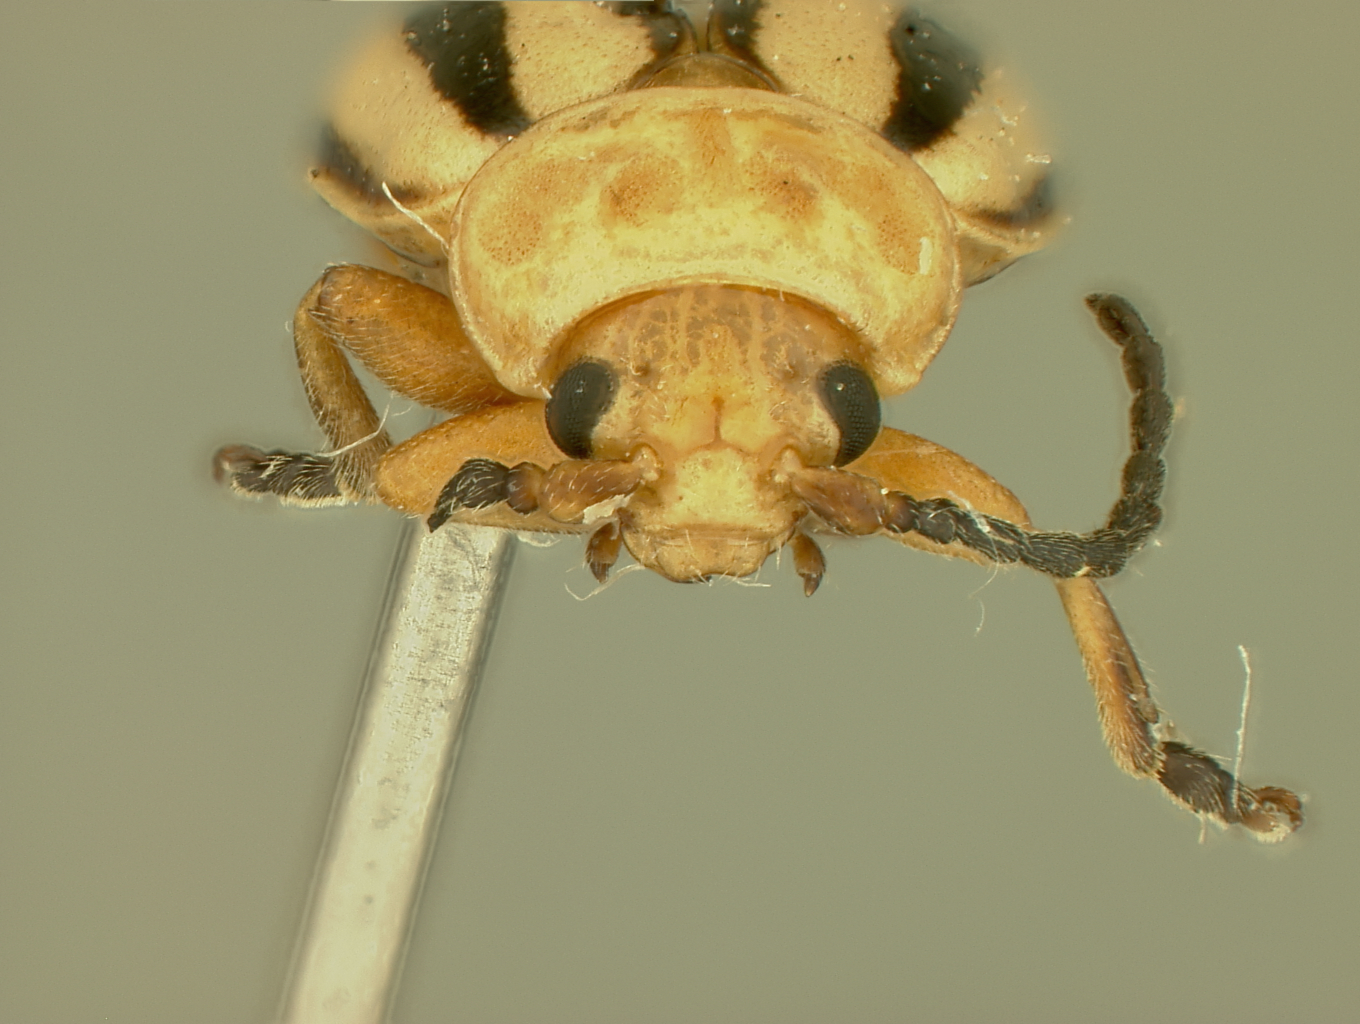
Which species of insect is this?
Disonycha balsbaughi
